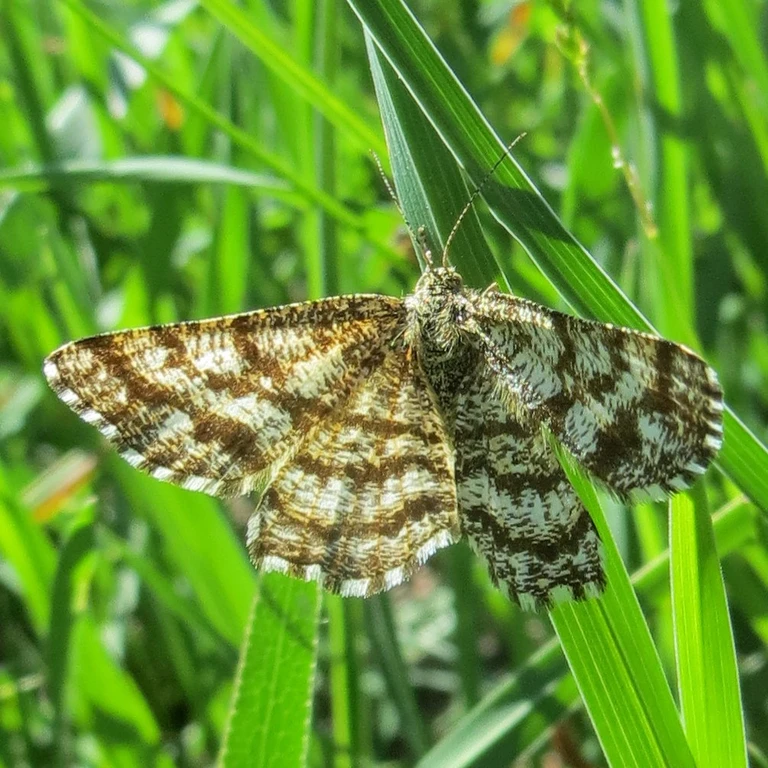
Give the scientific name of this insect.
Ematurga atomaria
